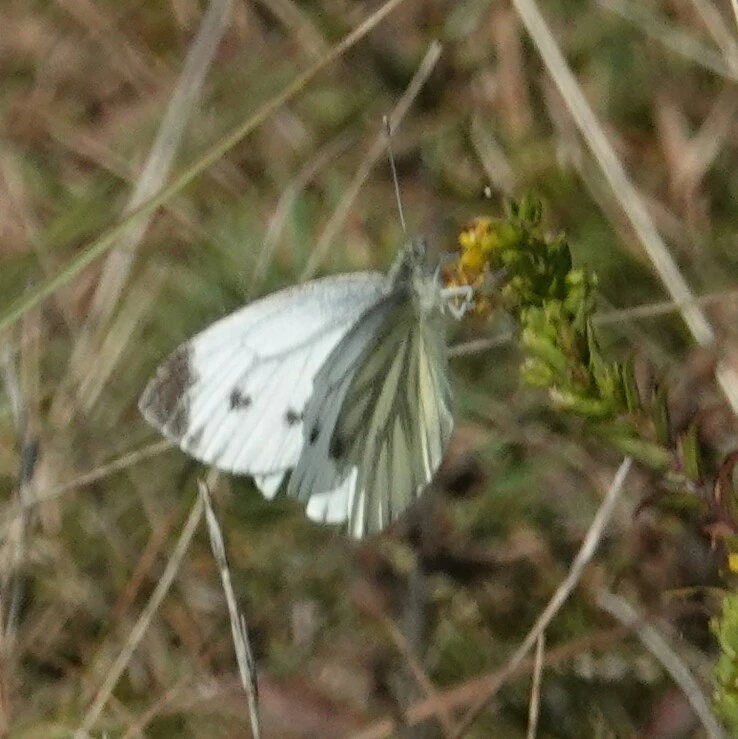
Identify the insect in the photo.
Pieris napi
